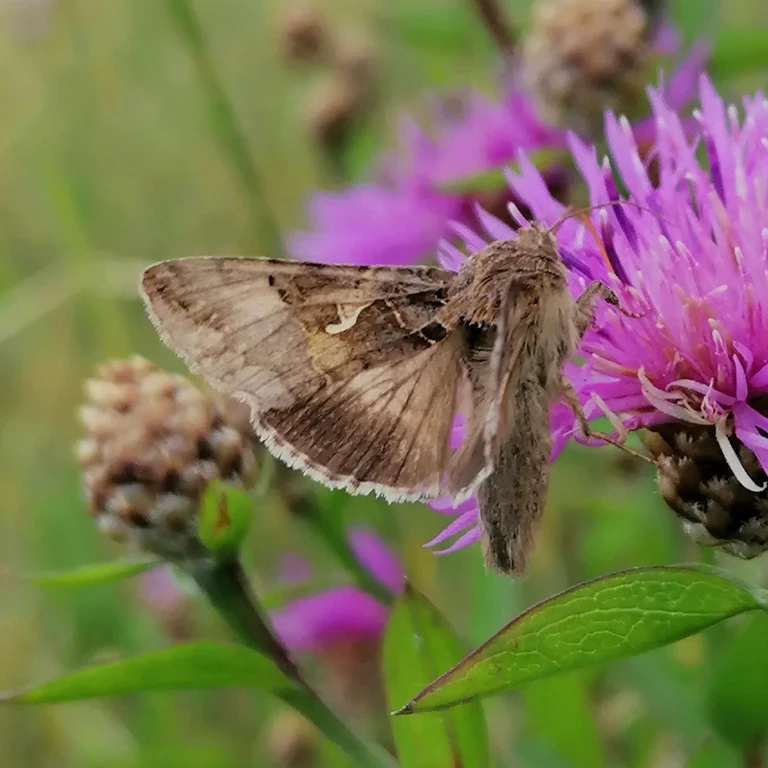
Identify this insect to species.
Autographa gamma
